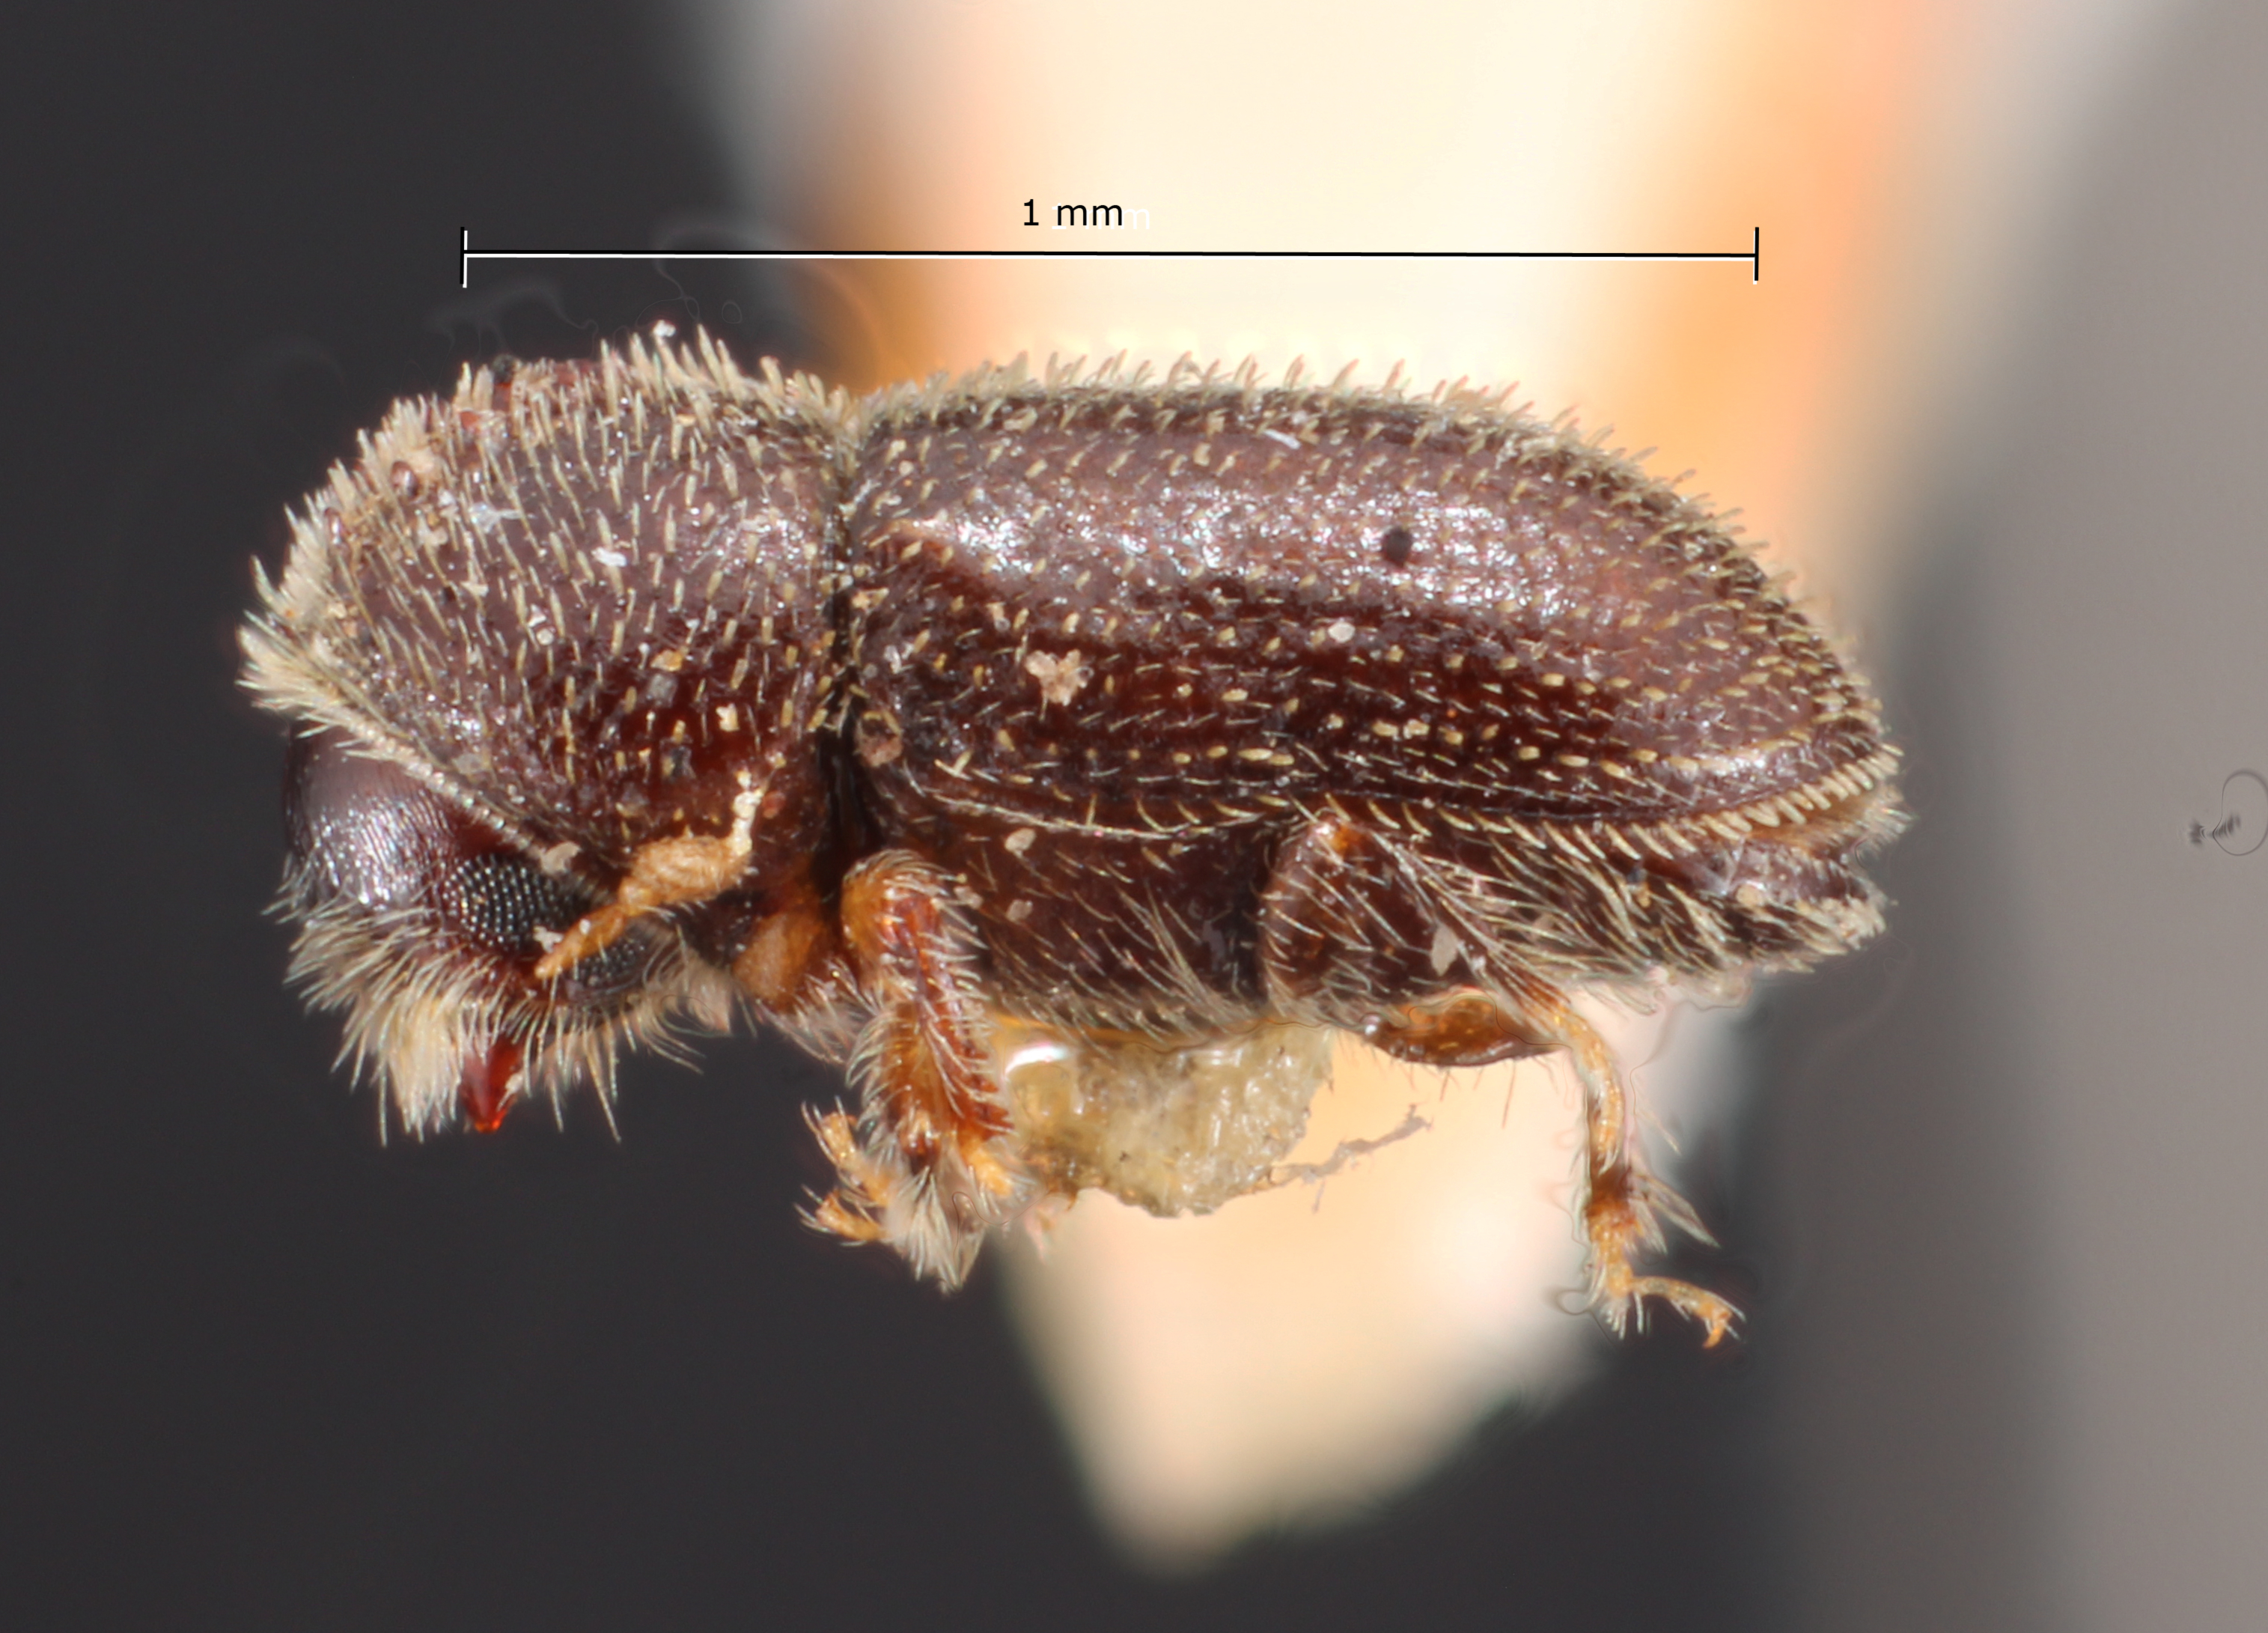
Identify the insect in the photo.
Stephanoderes brunneus
